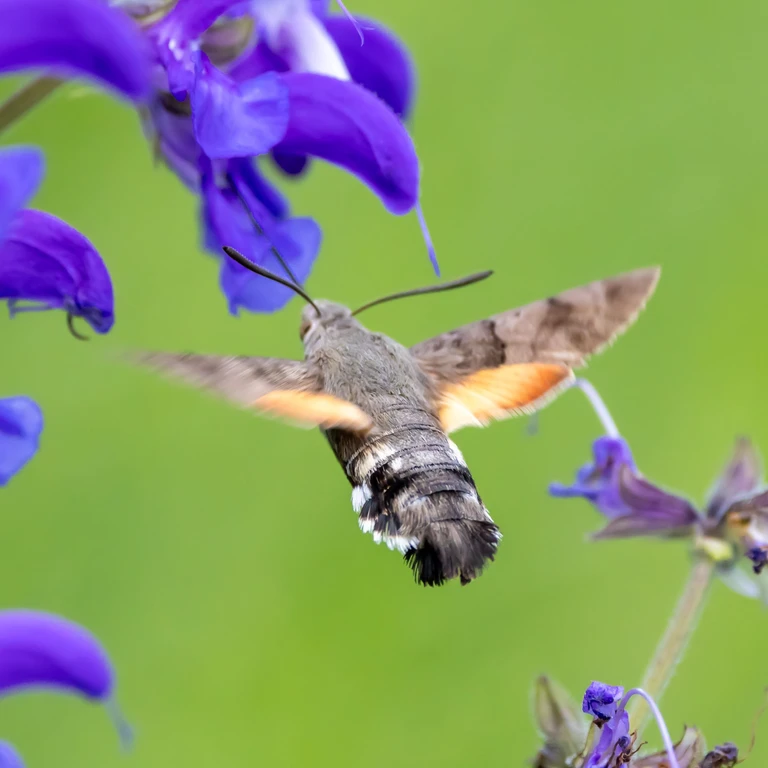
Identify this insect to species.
Macroglossum stellatarum
